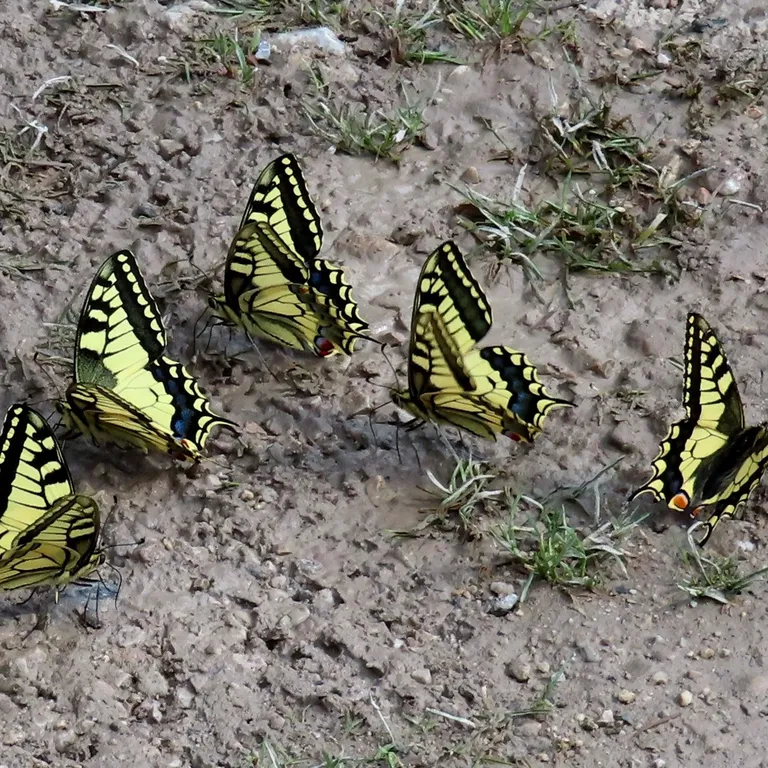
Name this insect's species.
Papilio machaon
